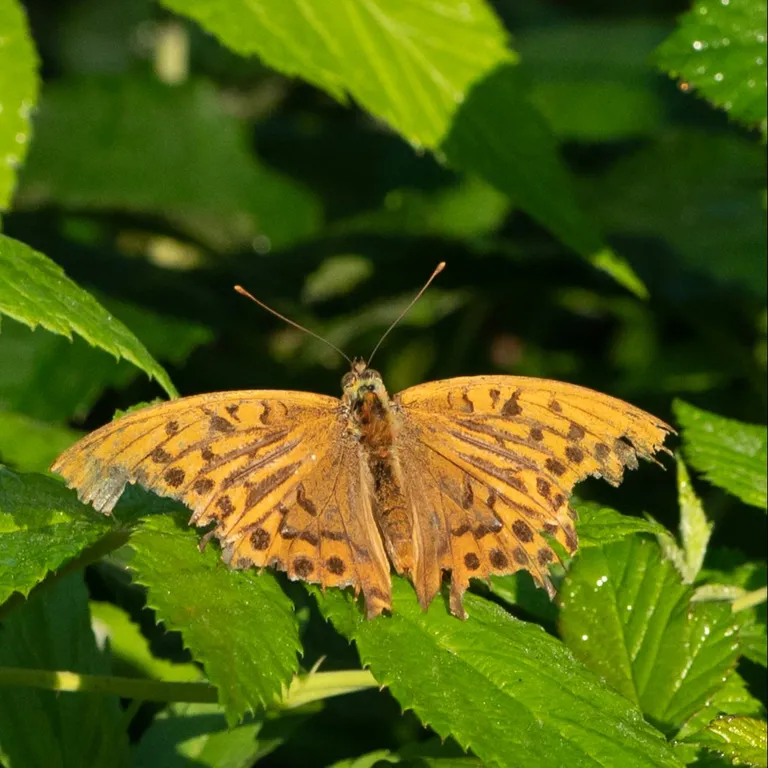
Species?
Argynnis paphia
